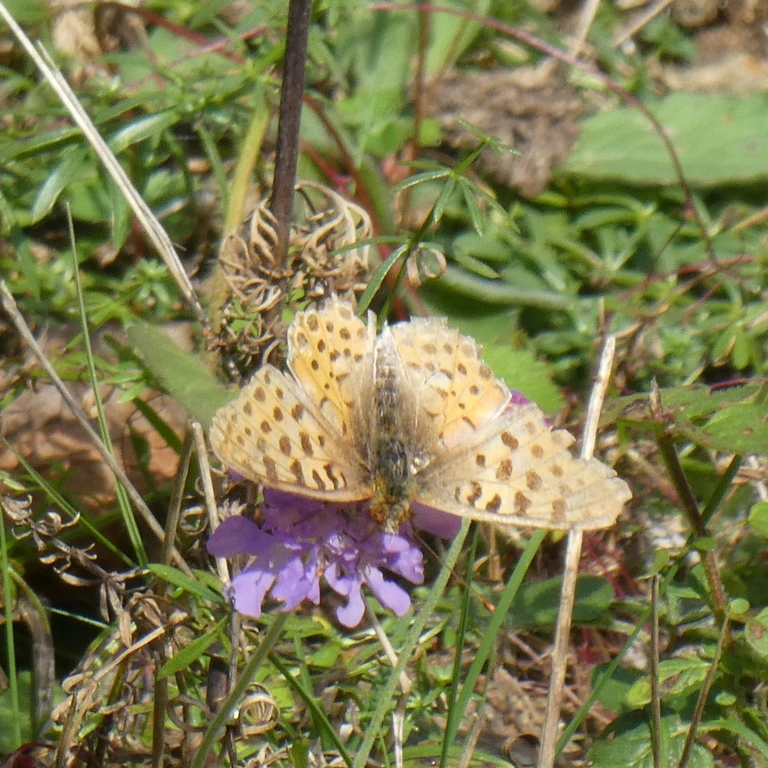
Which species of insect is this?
Issoria lathonia
